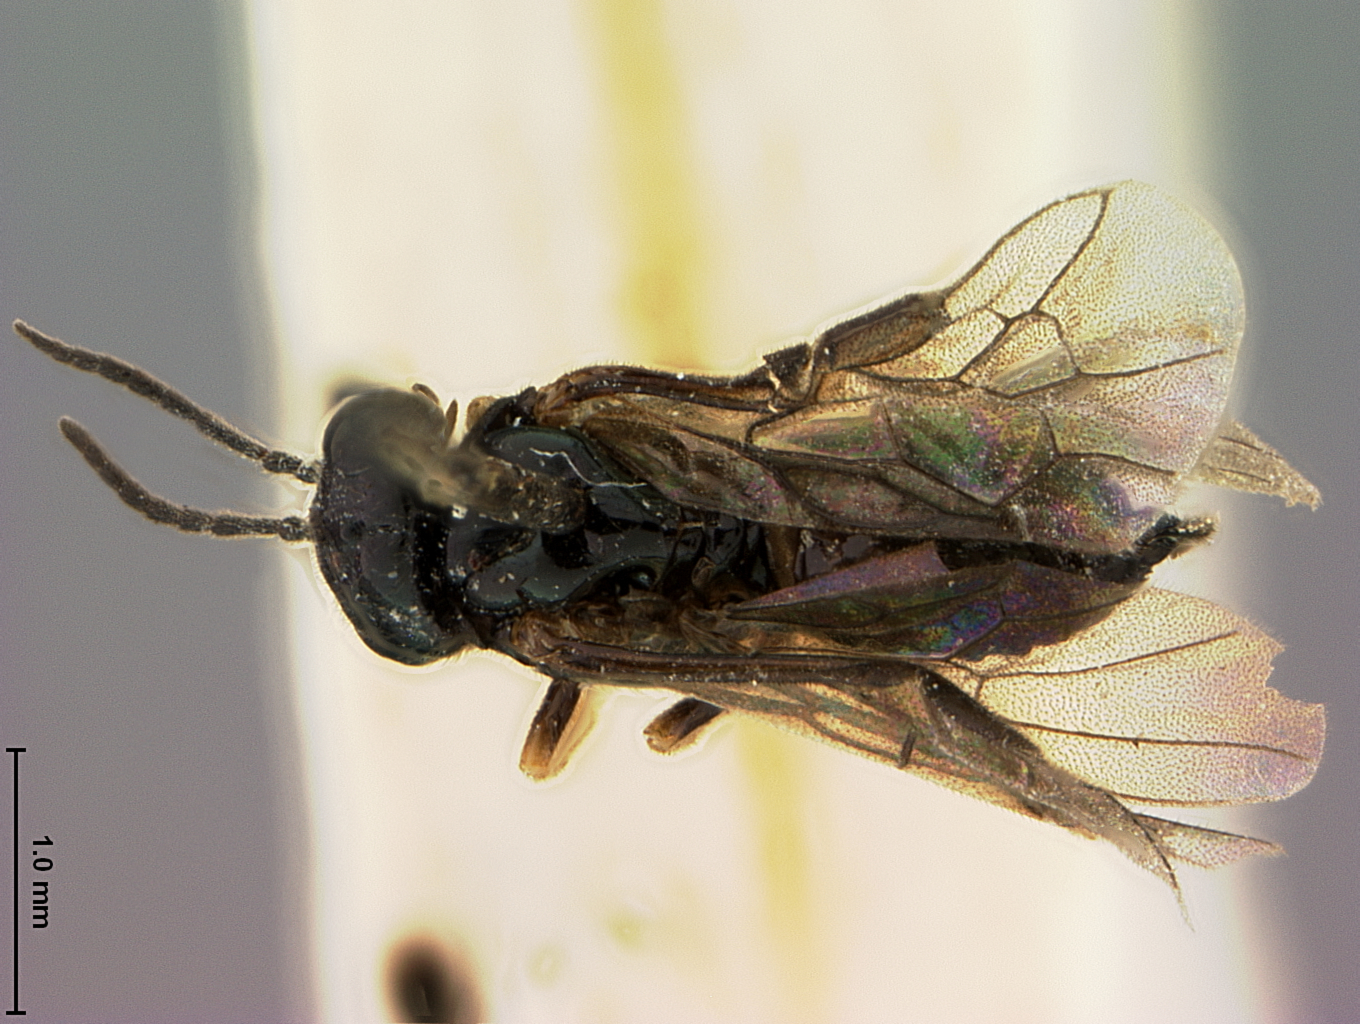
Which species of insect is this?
Profenusa mainensis
